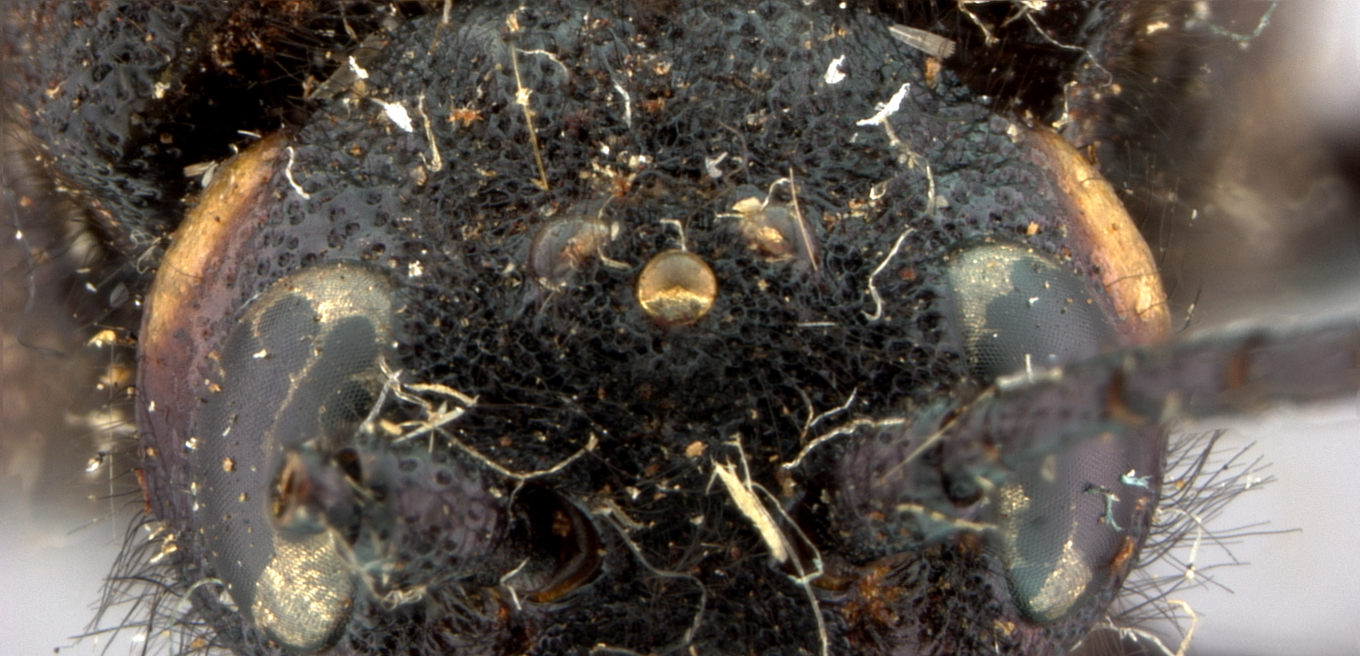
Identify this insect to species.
Sirex fiskei
